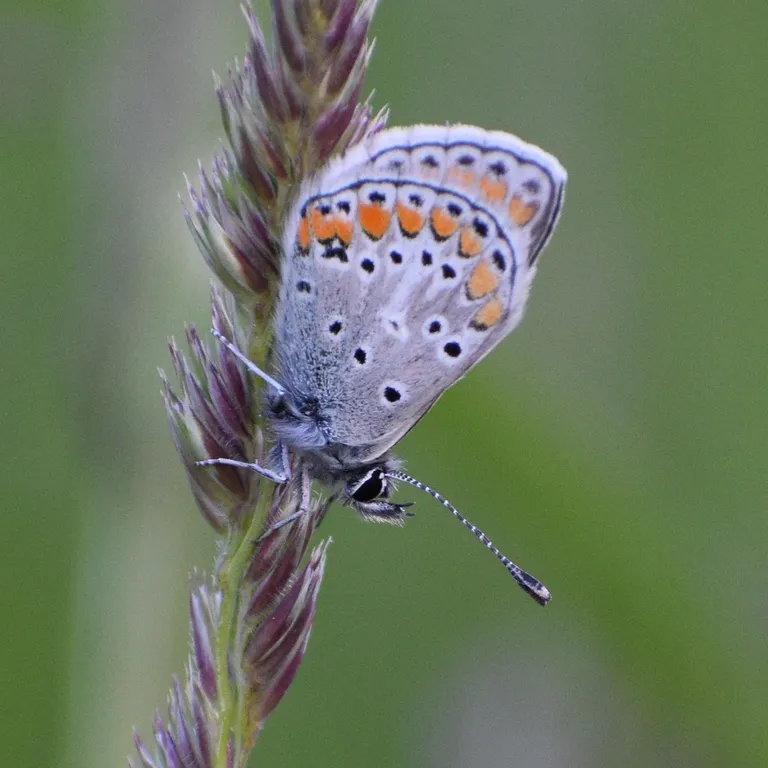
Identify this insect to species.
Aricia agestis/artaxerxes
